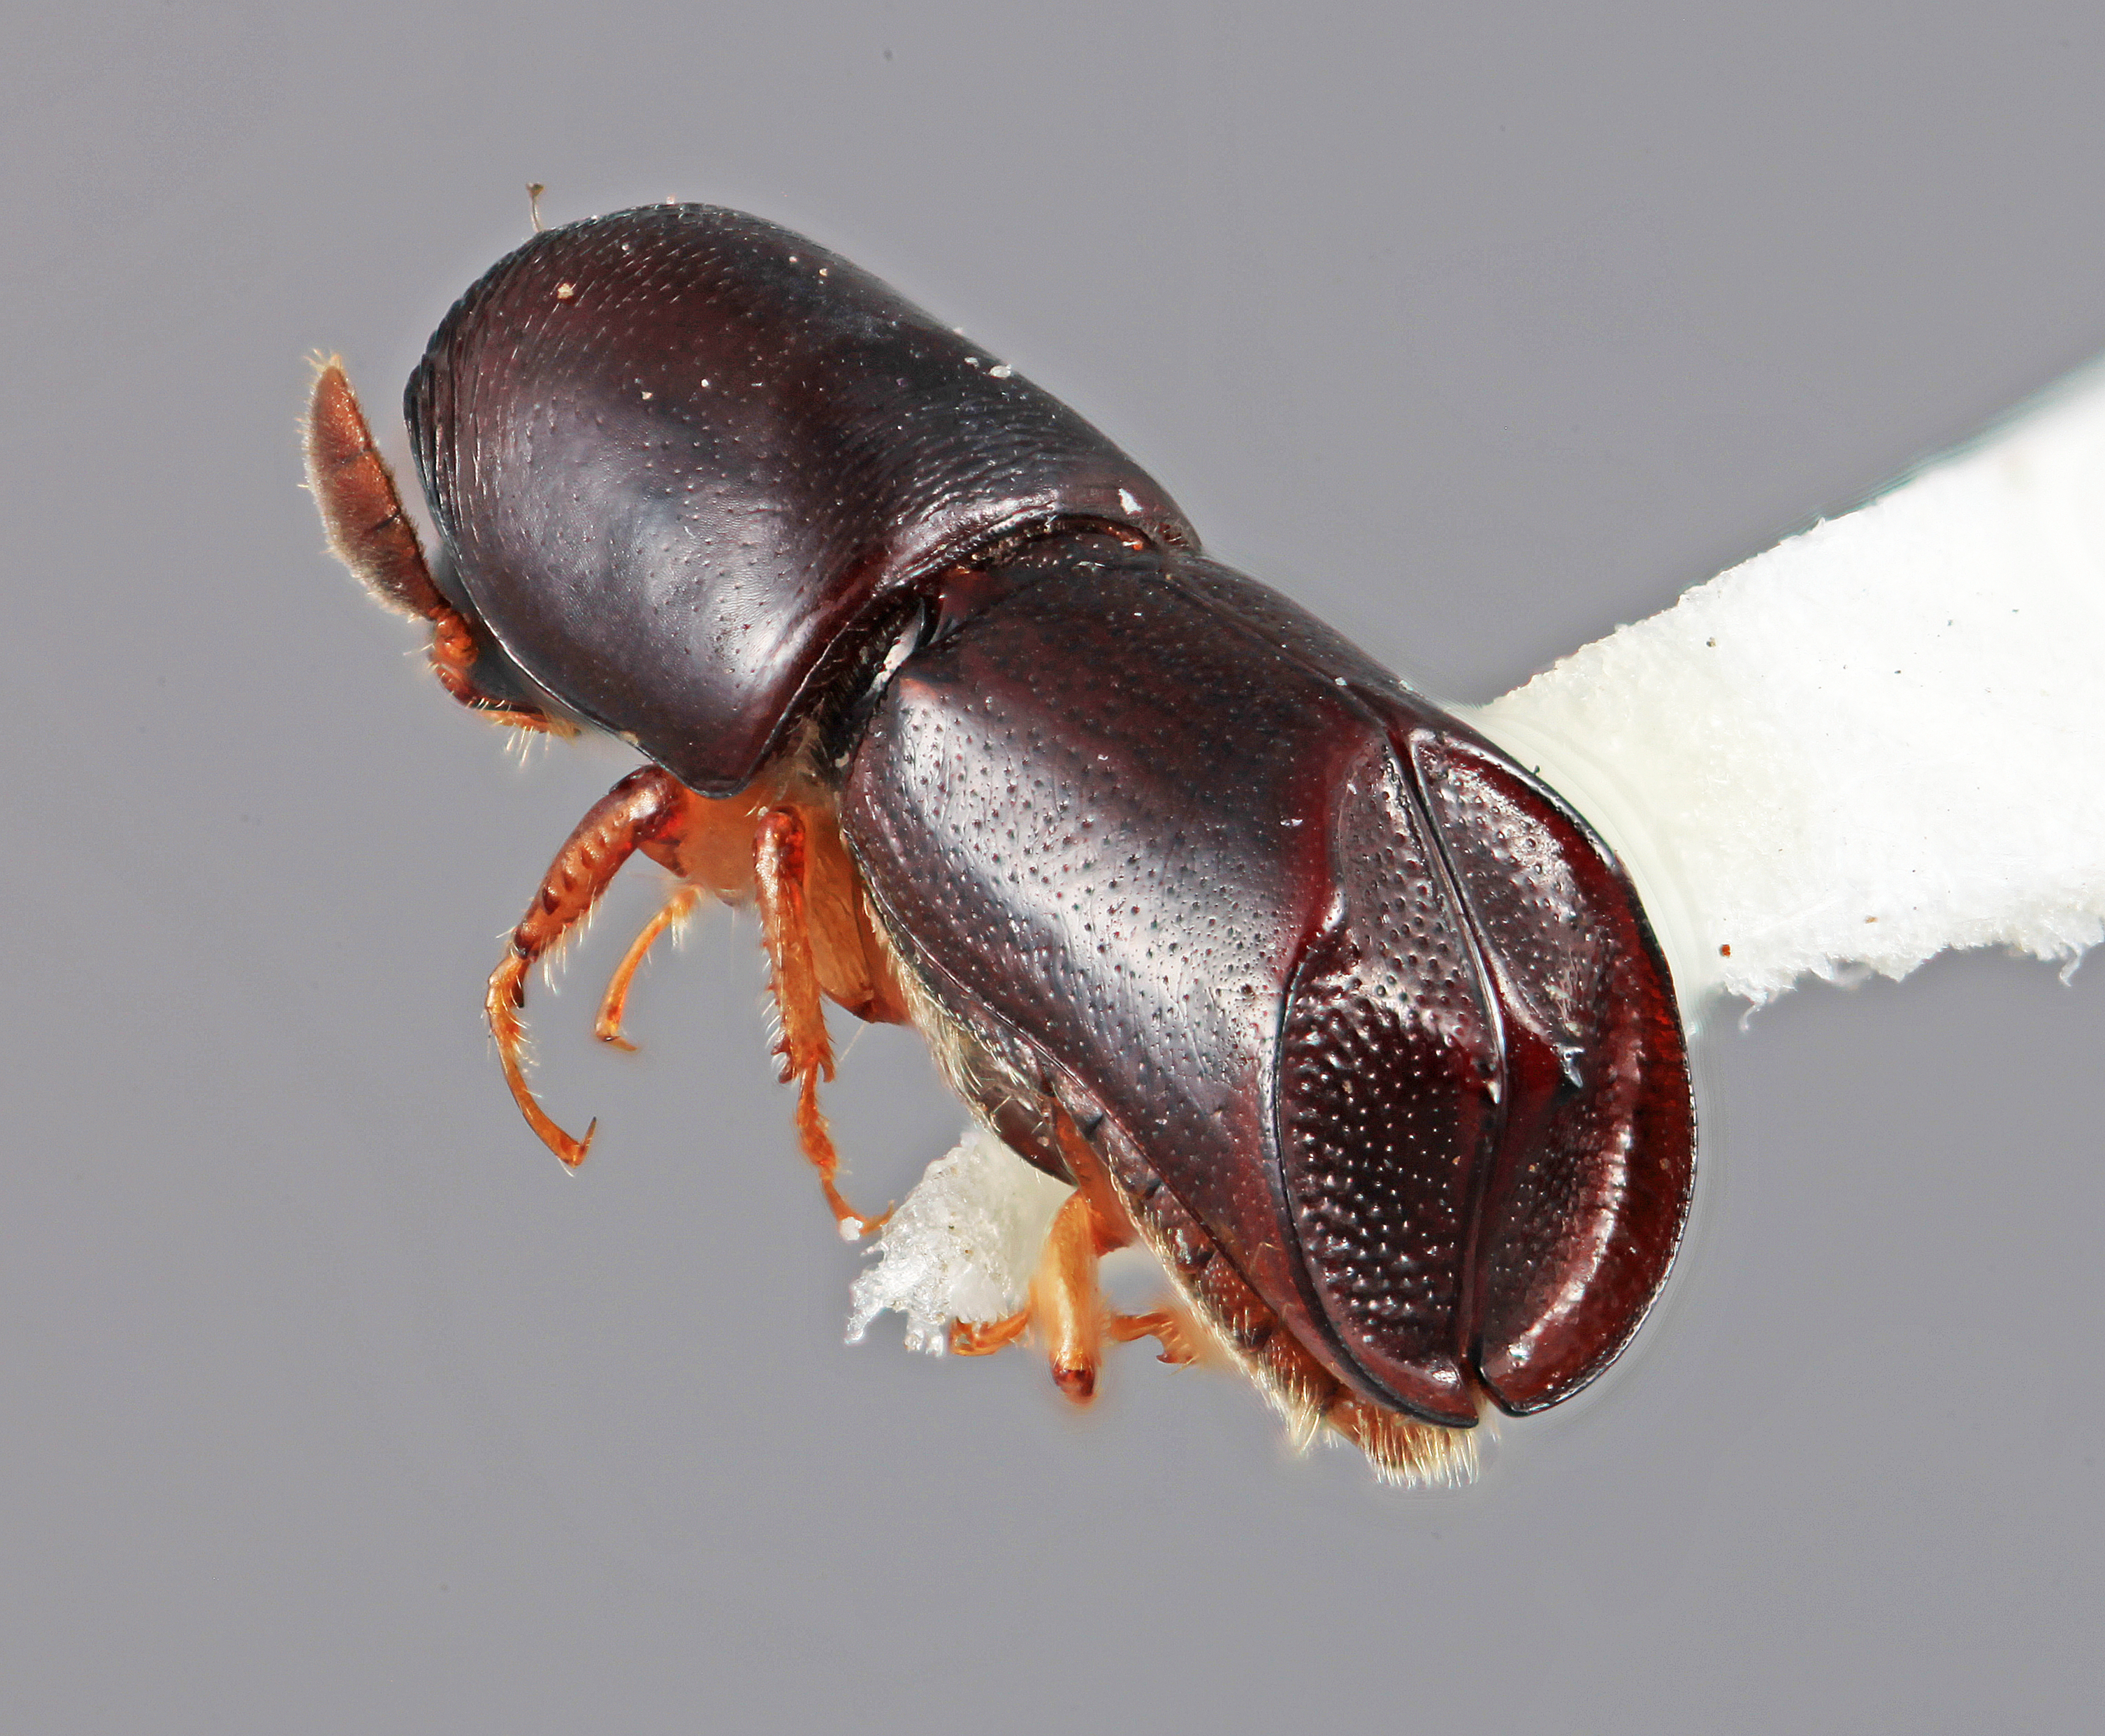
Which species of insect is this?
Amphicranus quadridens
